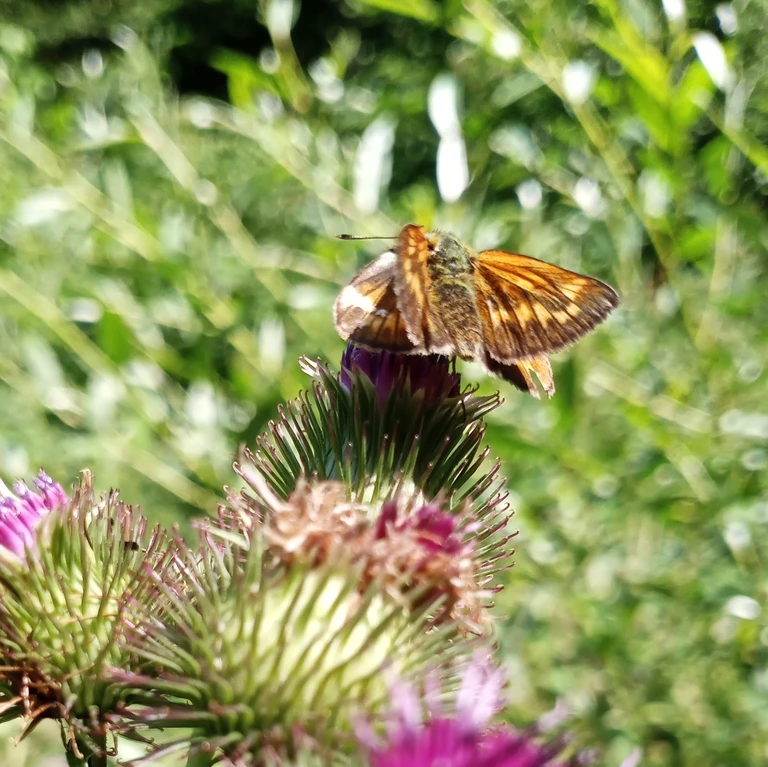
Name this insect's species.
Ochlodes sylvanus (also Ochlodes venata)
